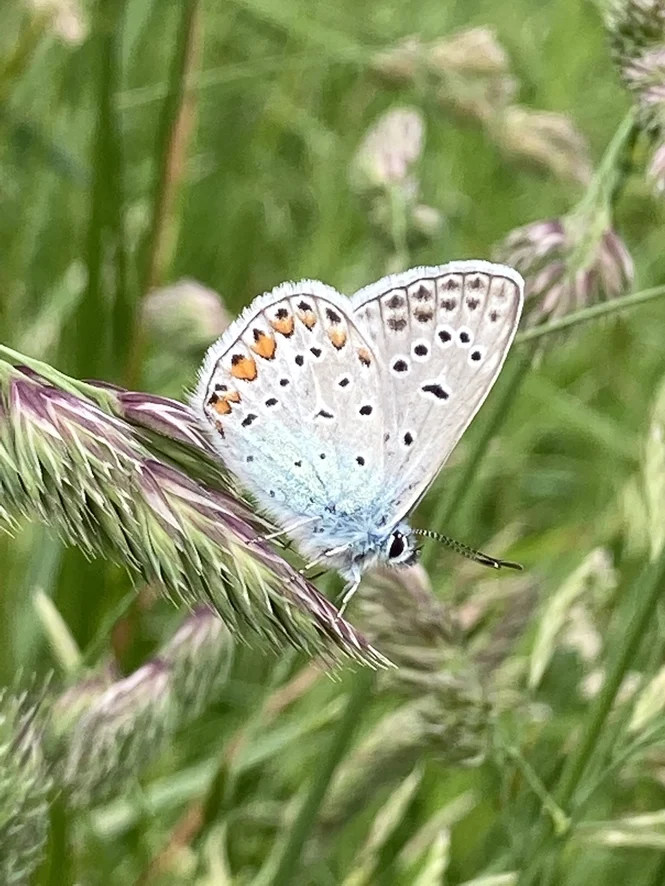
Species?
Polyommatus icarus
